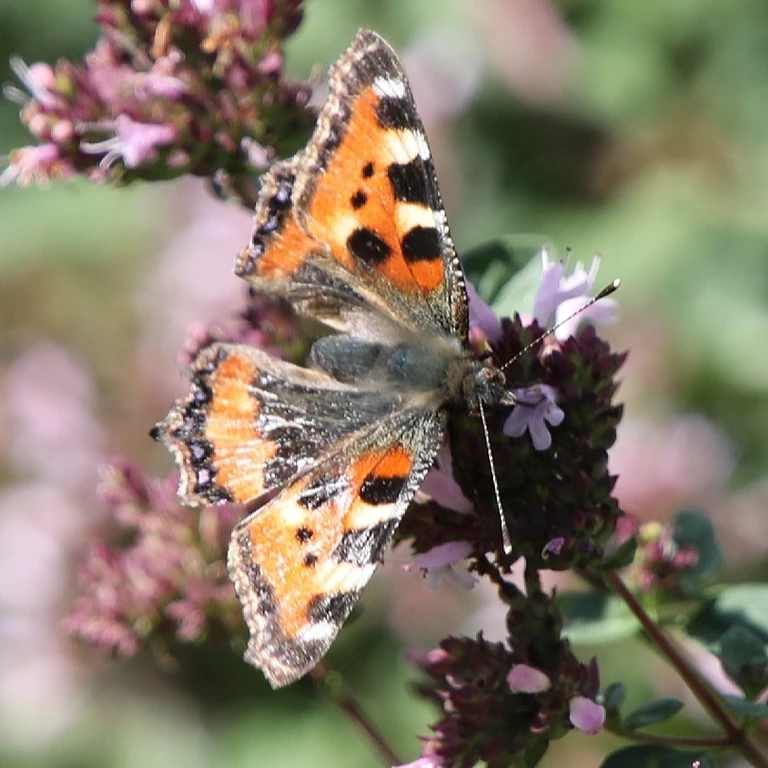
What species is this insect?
Aglais urticae
